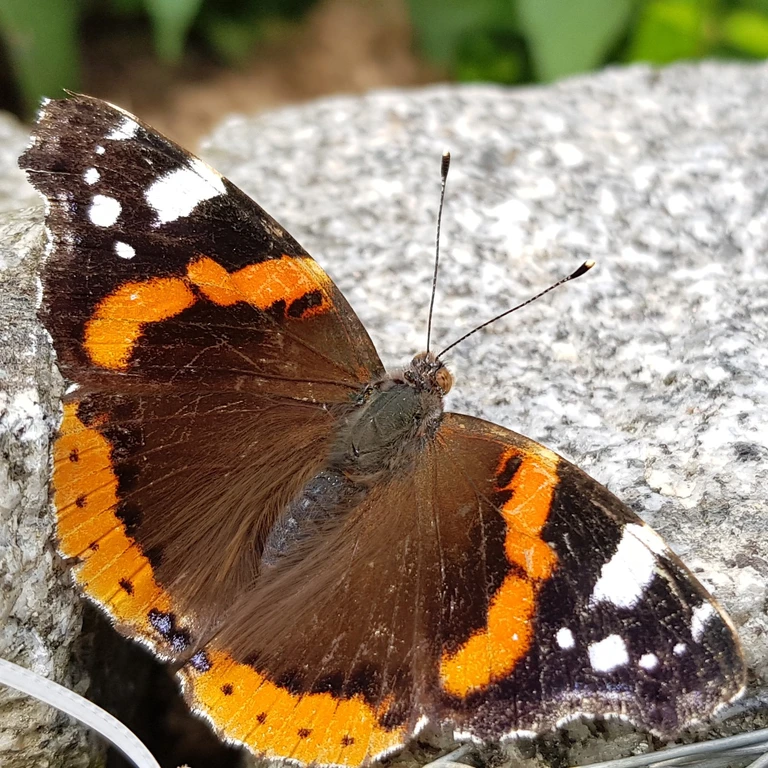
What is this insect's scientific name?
Vanessa atalanta
